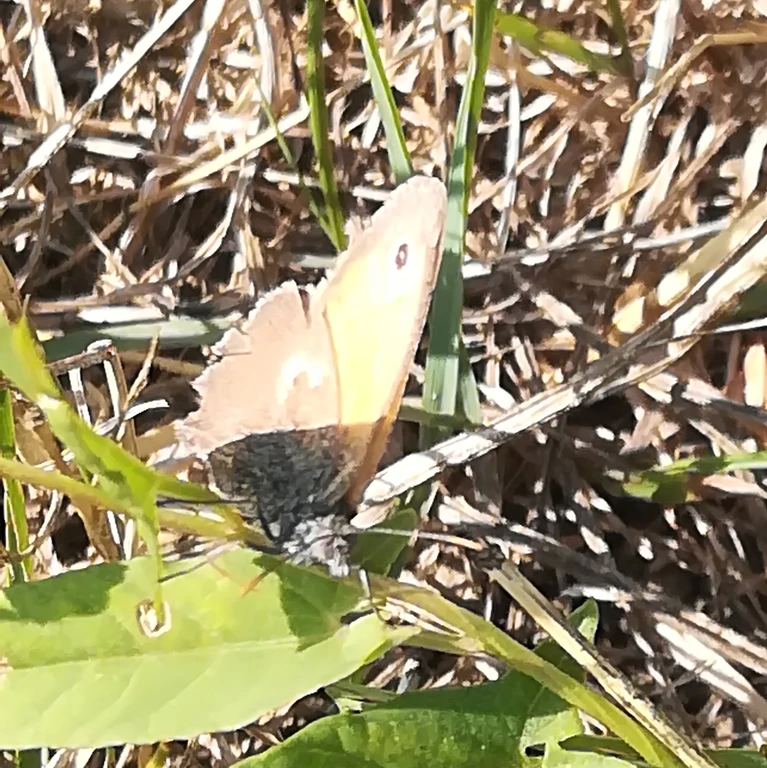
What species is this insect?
Coenonympha pamphilus
